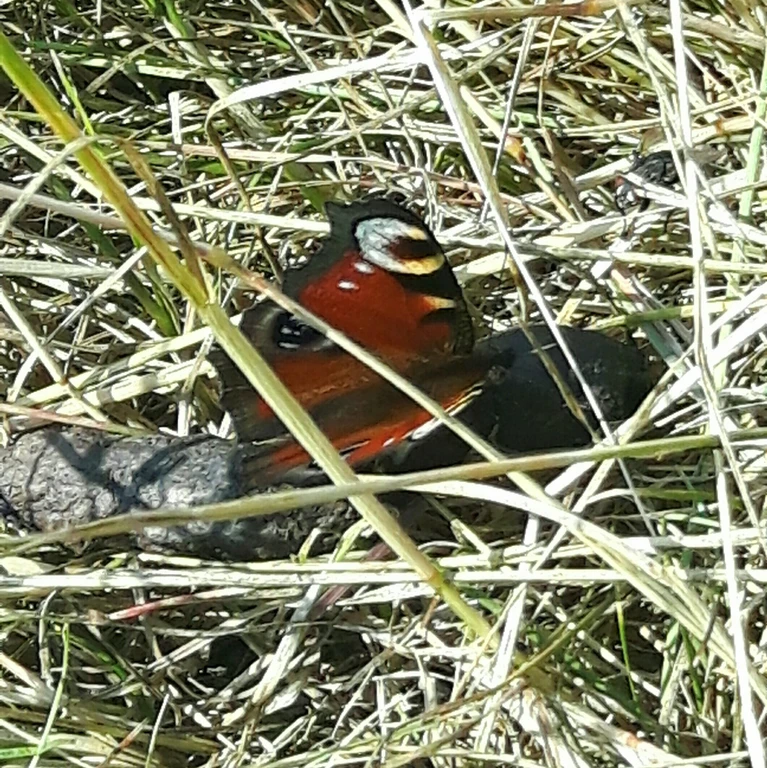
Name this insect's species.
Aglais io
